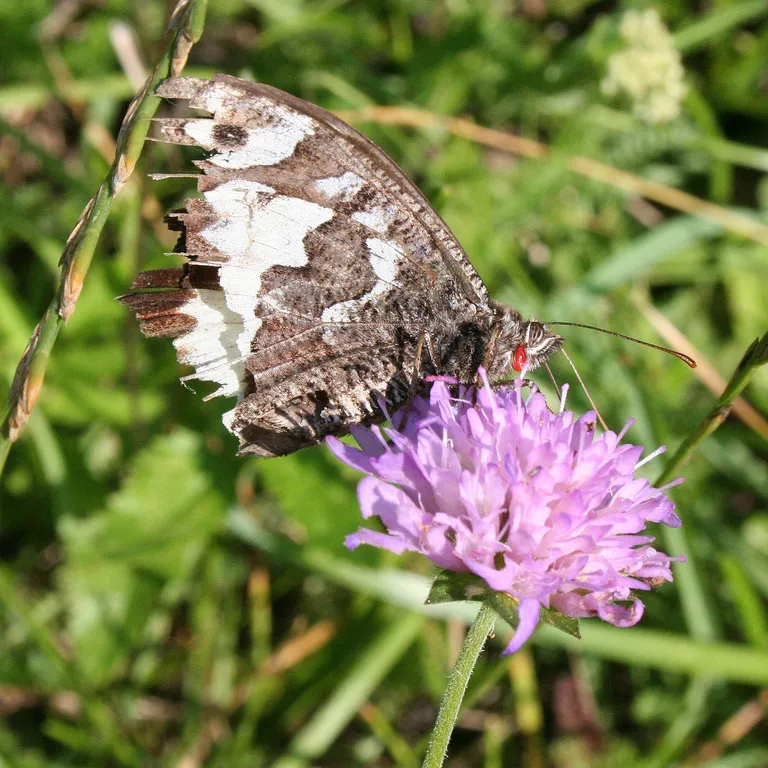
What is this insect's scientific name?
Brintesia circe
